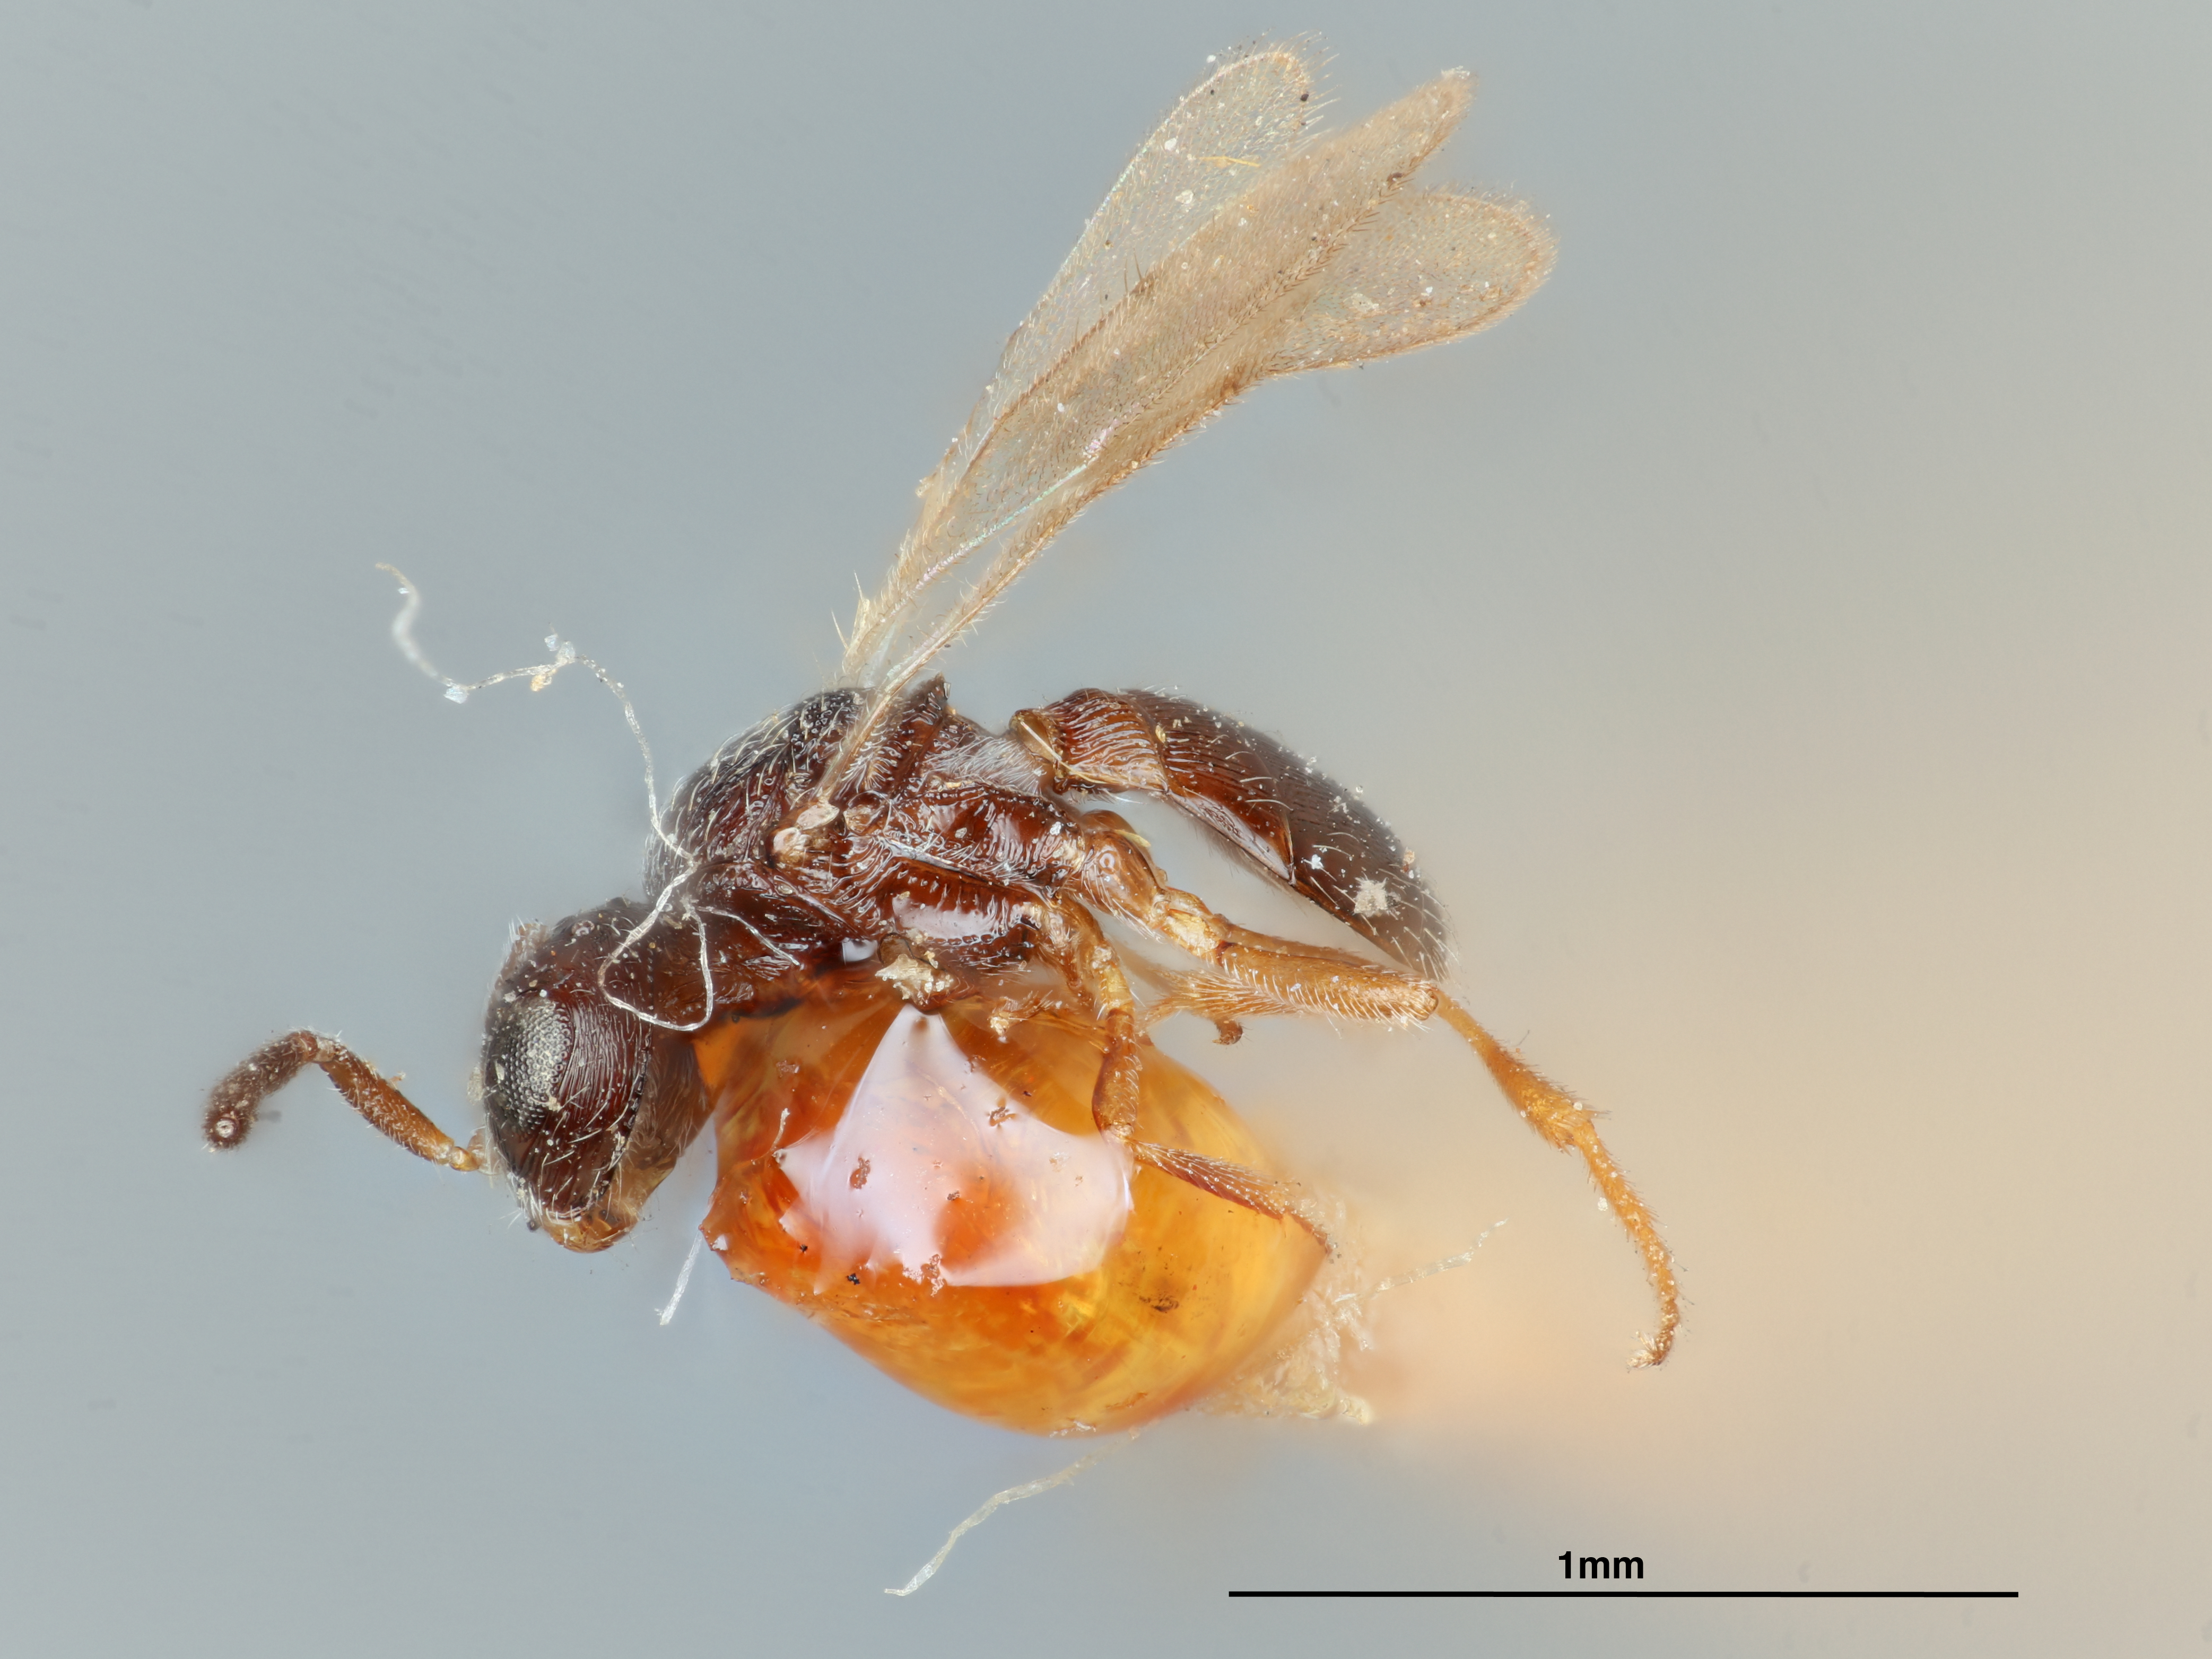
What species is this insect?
Prosacantha striativentris
